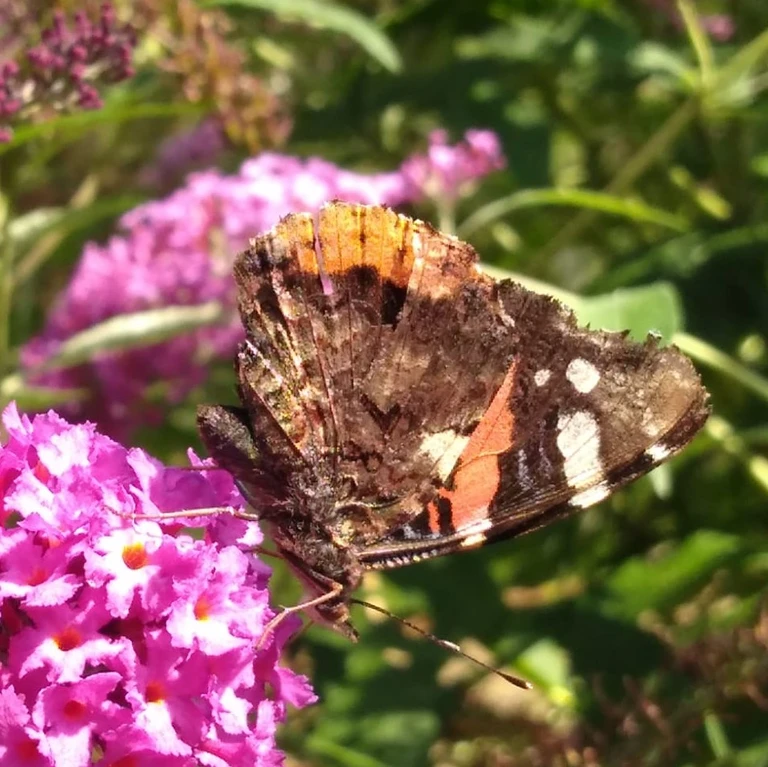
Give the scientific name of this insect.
Vanessa atalanta
